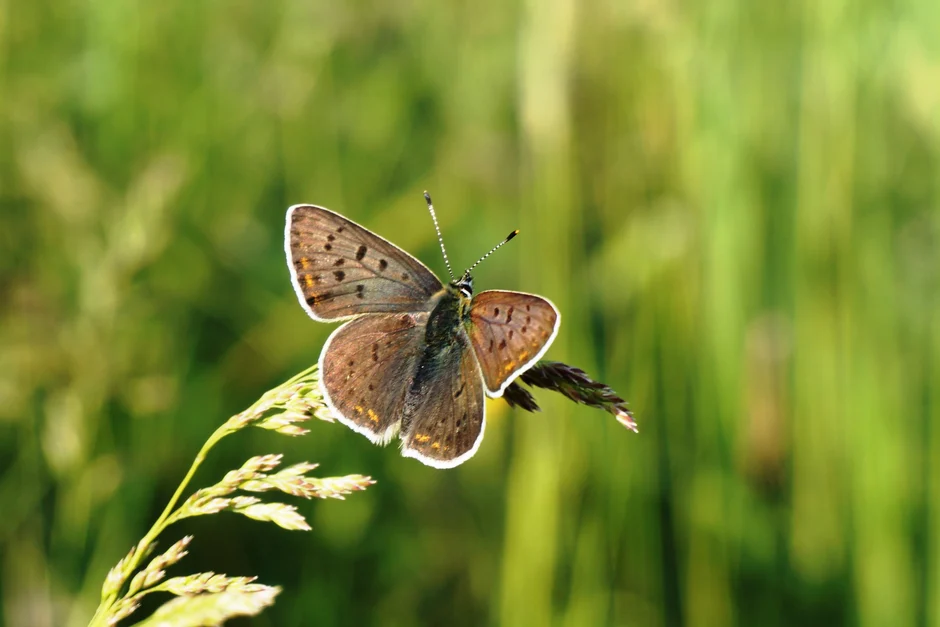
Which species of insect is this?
Lycaena tityrus (also Loweia tityrus)
